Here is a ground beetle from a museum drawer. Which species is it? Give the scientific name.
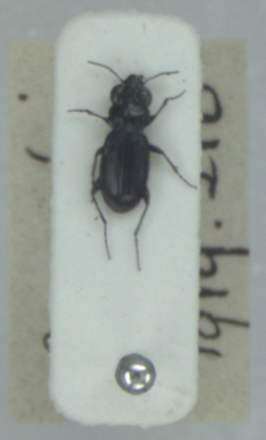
Notiophilus germinyi
